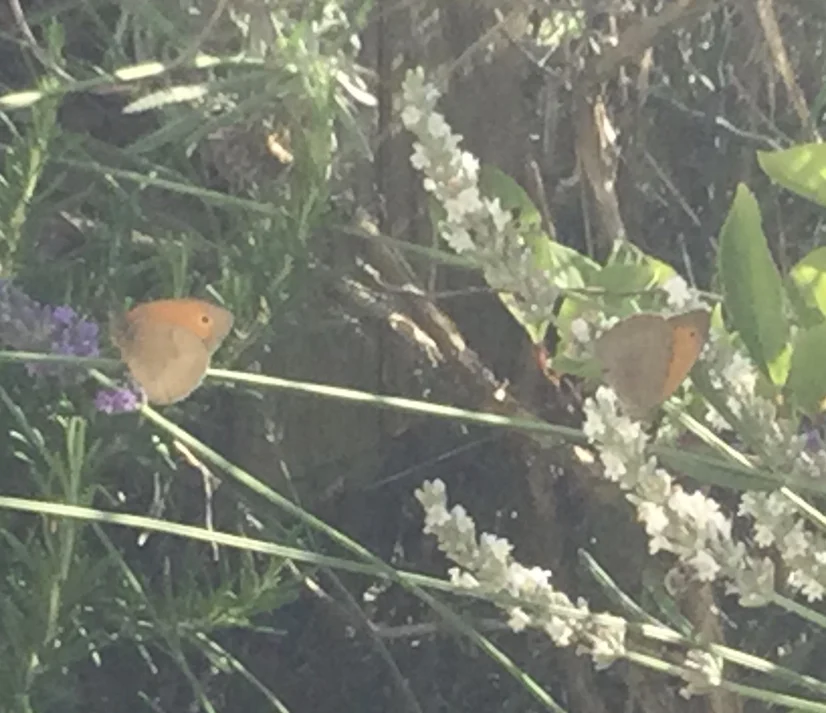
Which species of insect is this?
Maniola jurtina
